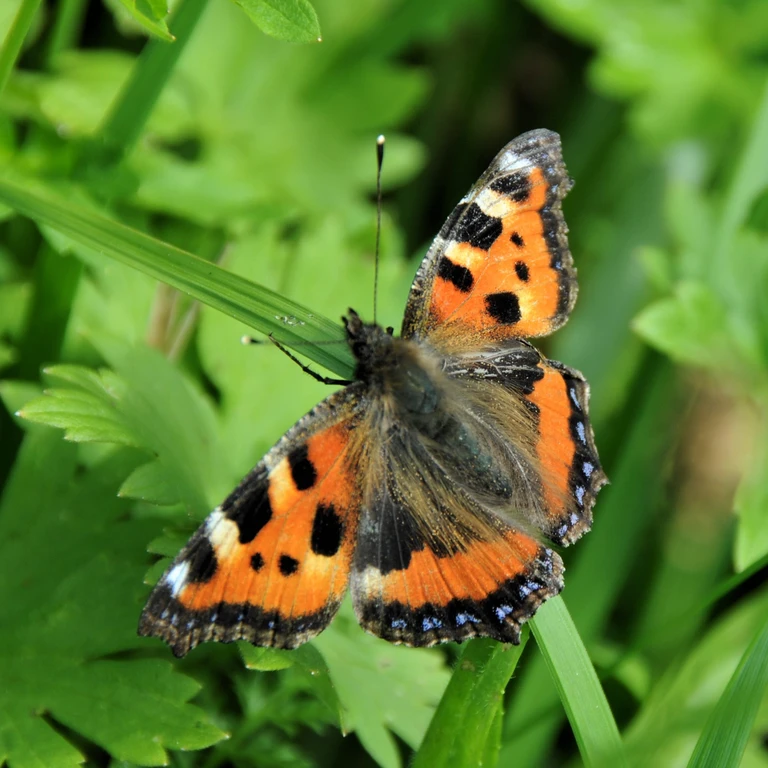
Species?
Aglais urticae
